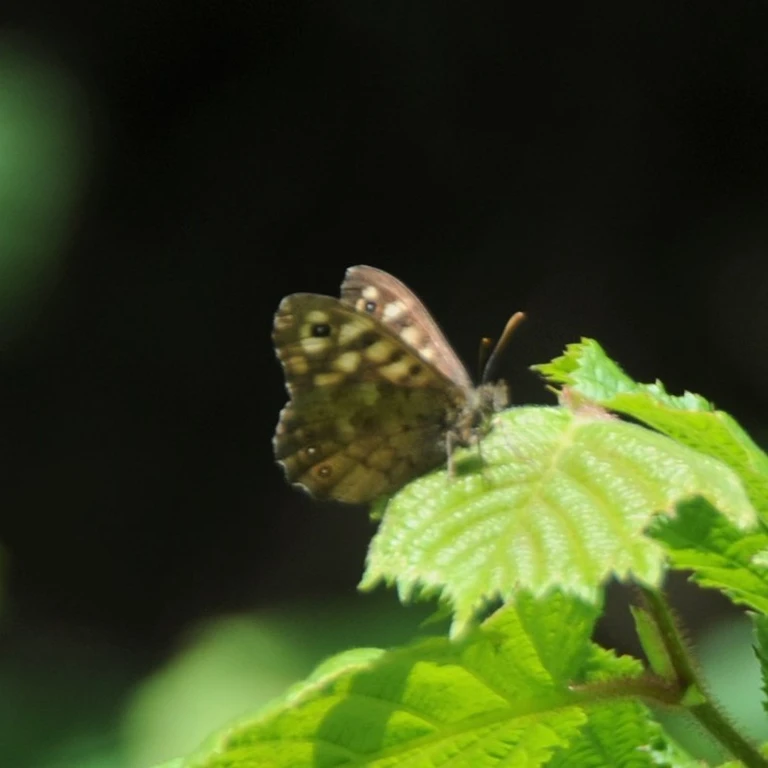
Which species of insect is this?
Pararge aegeria
